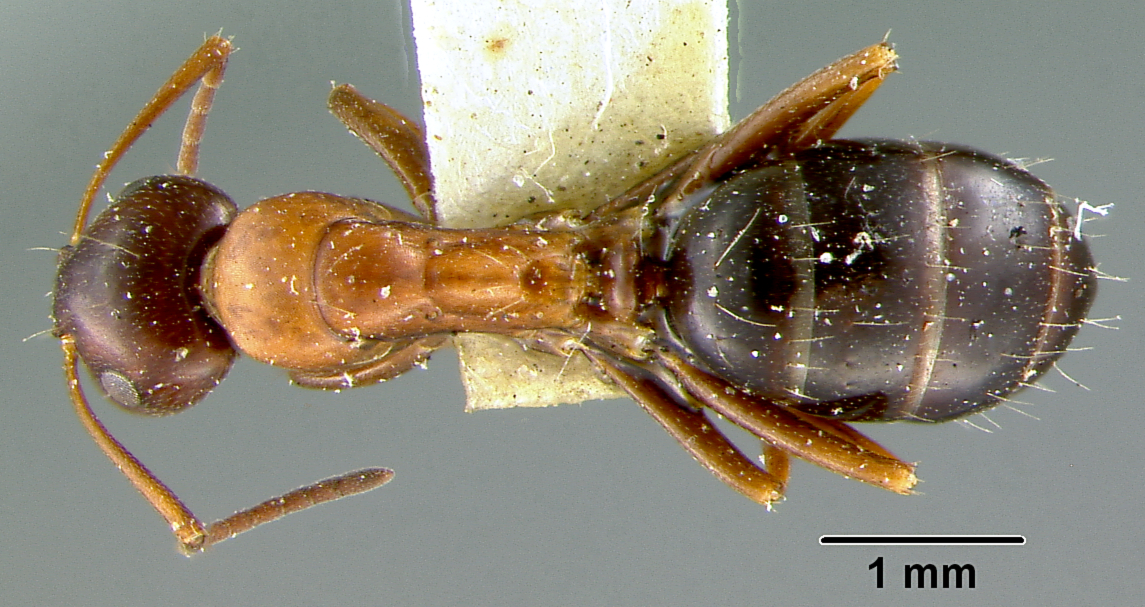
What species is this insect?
Camponotus sayi
